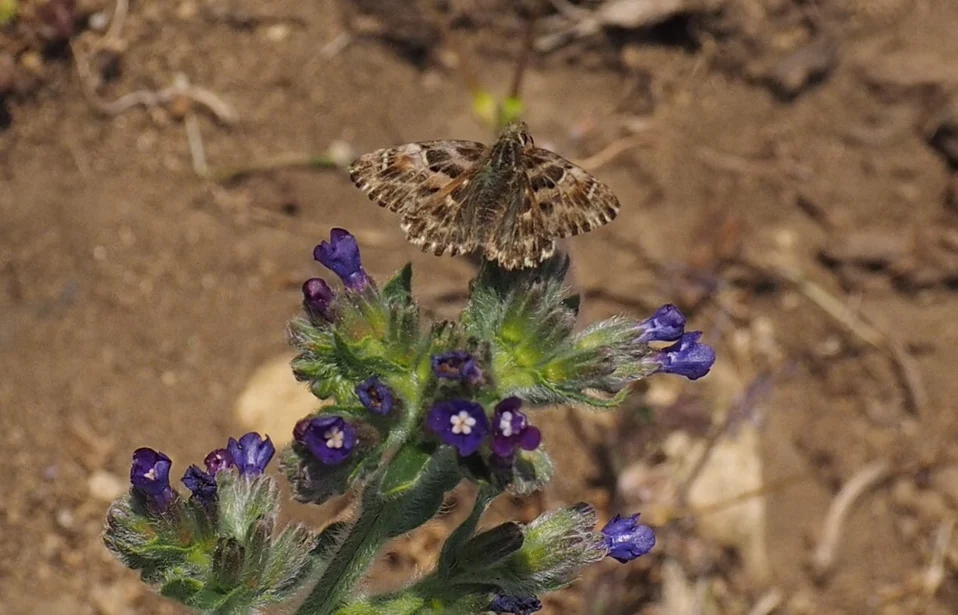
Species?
Carcharodus alceae
